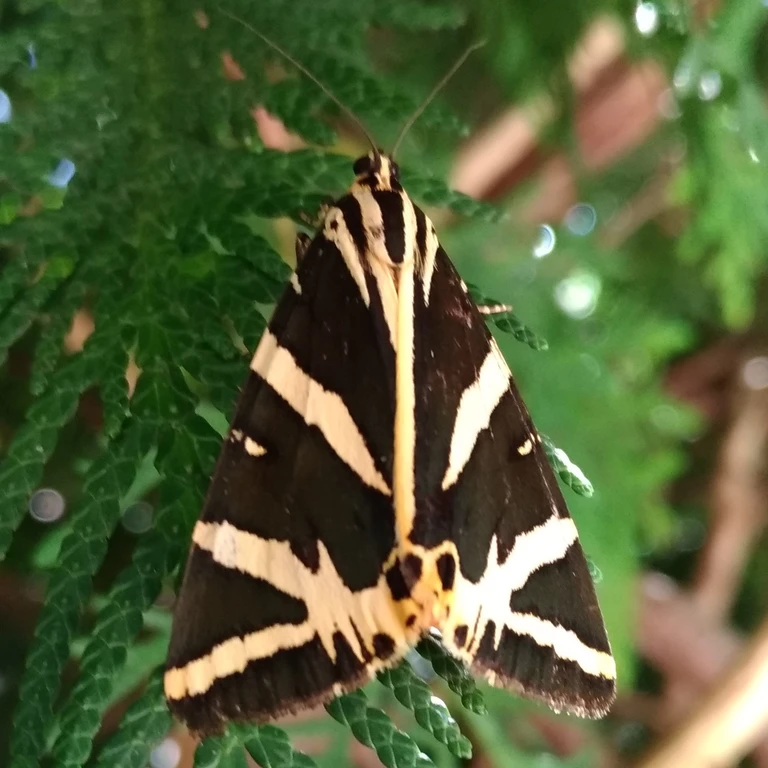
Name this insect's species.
Euplagia quadripunctaria
